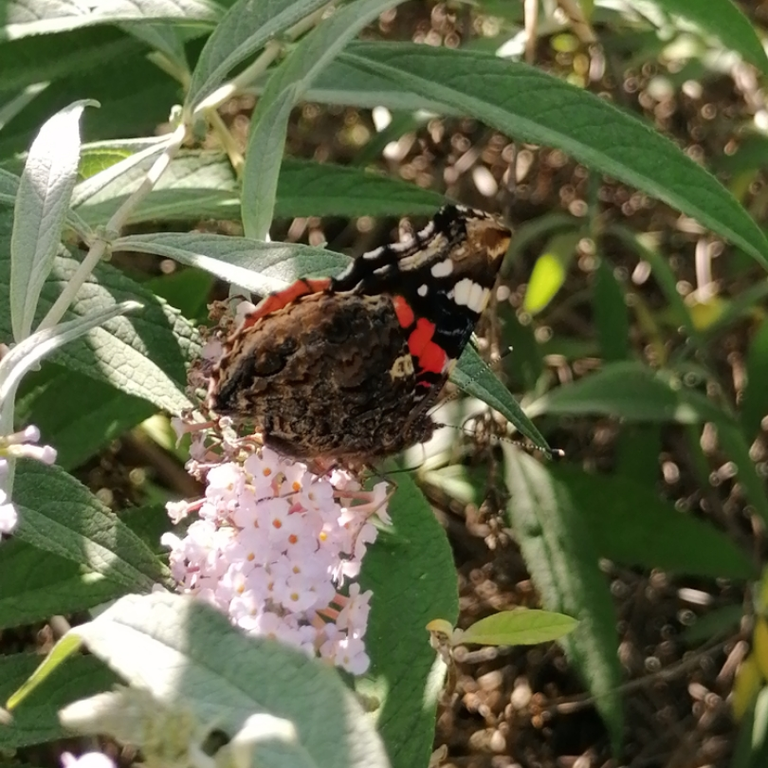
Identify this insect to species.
Vanessa atalanta
